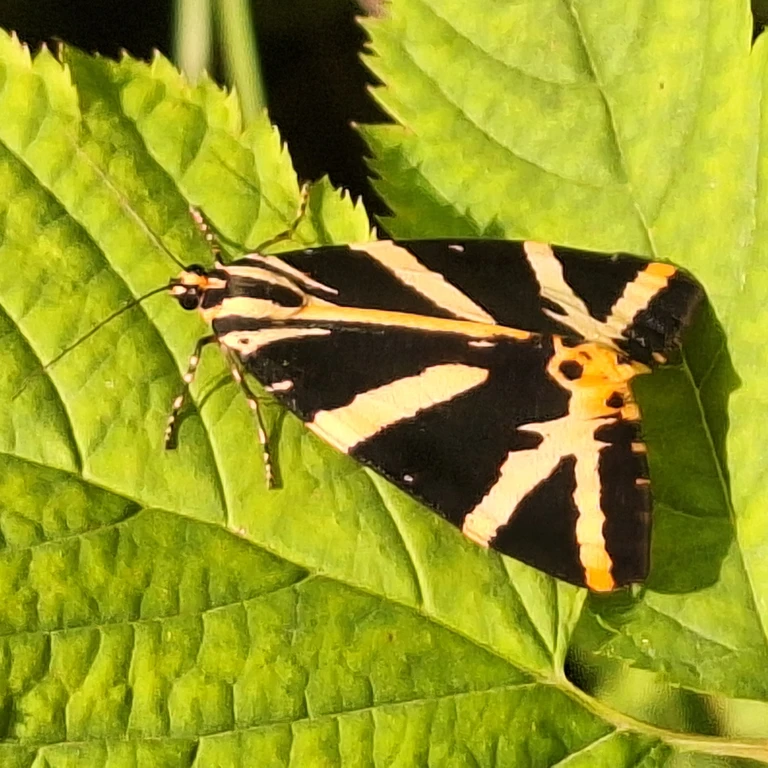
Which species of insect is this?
Euplagia quadripunctaria
